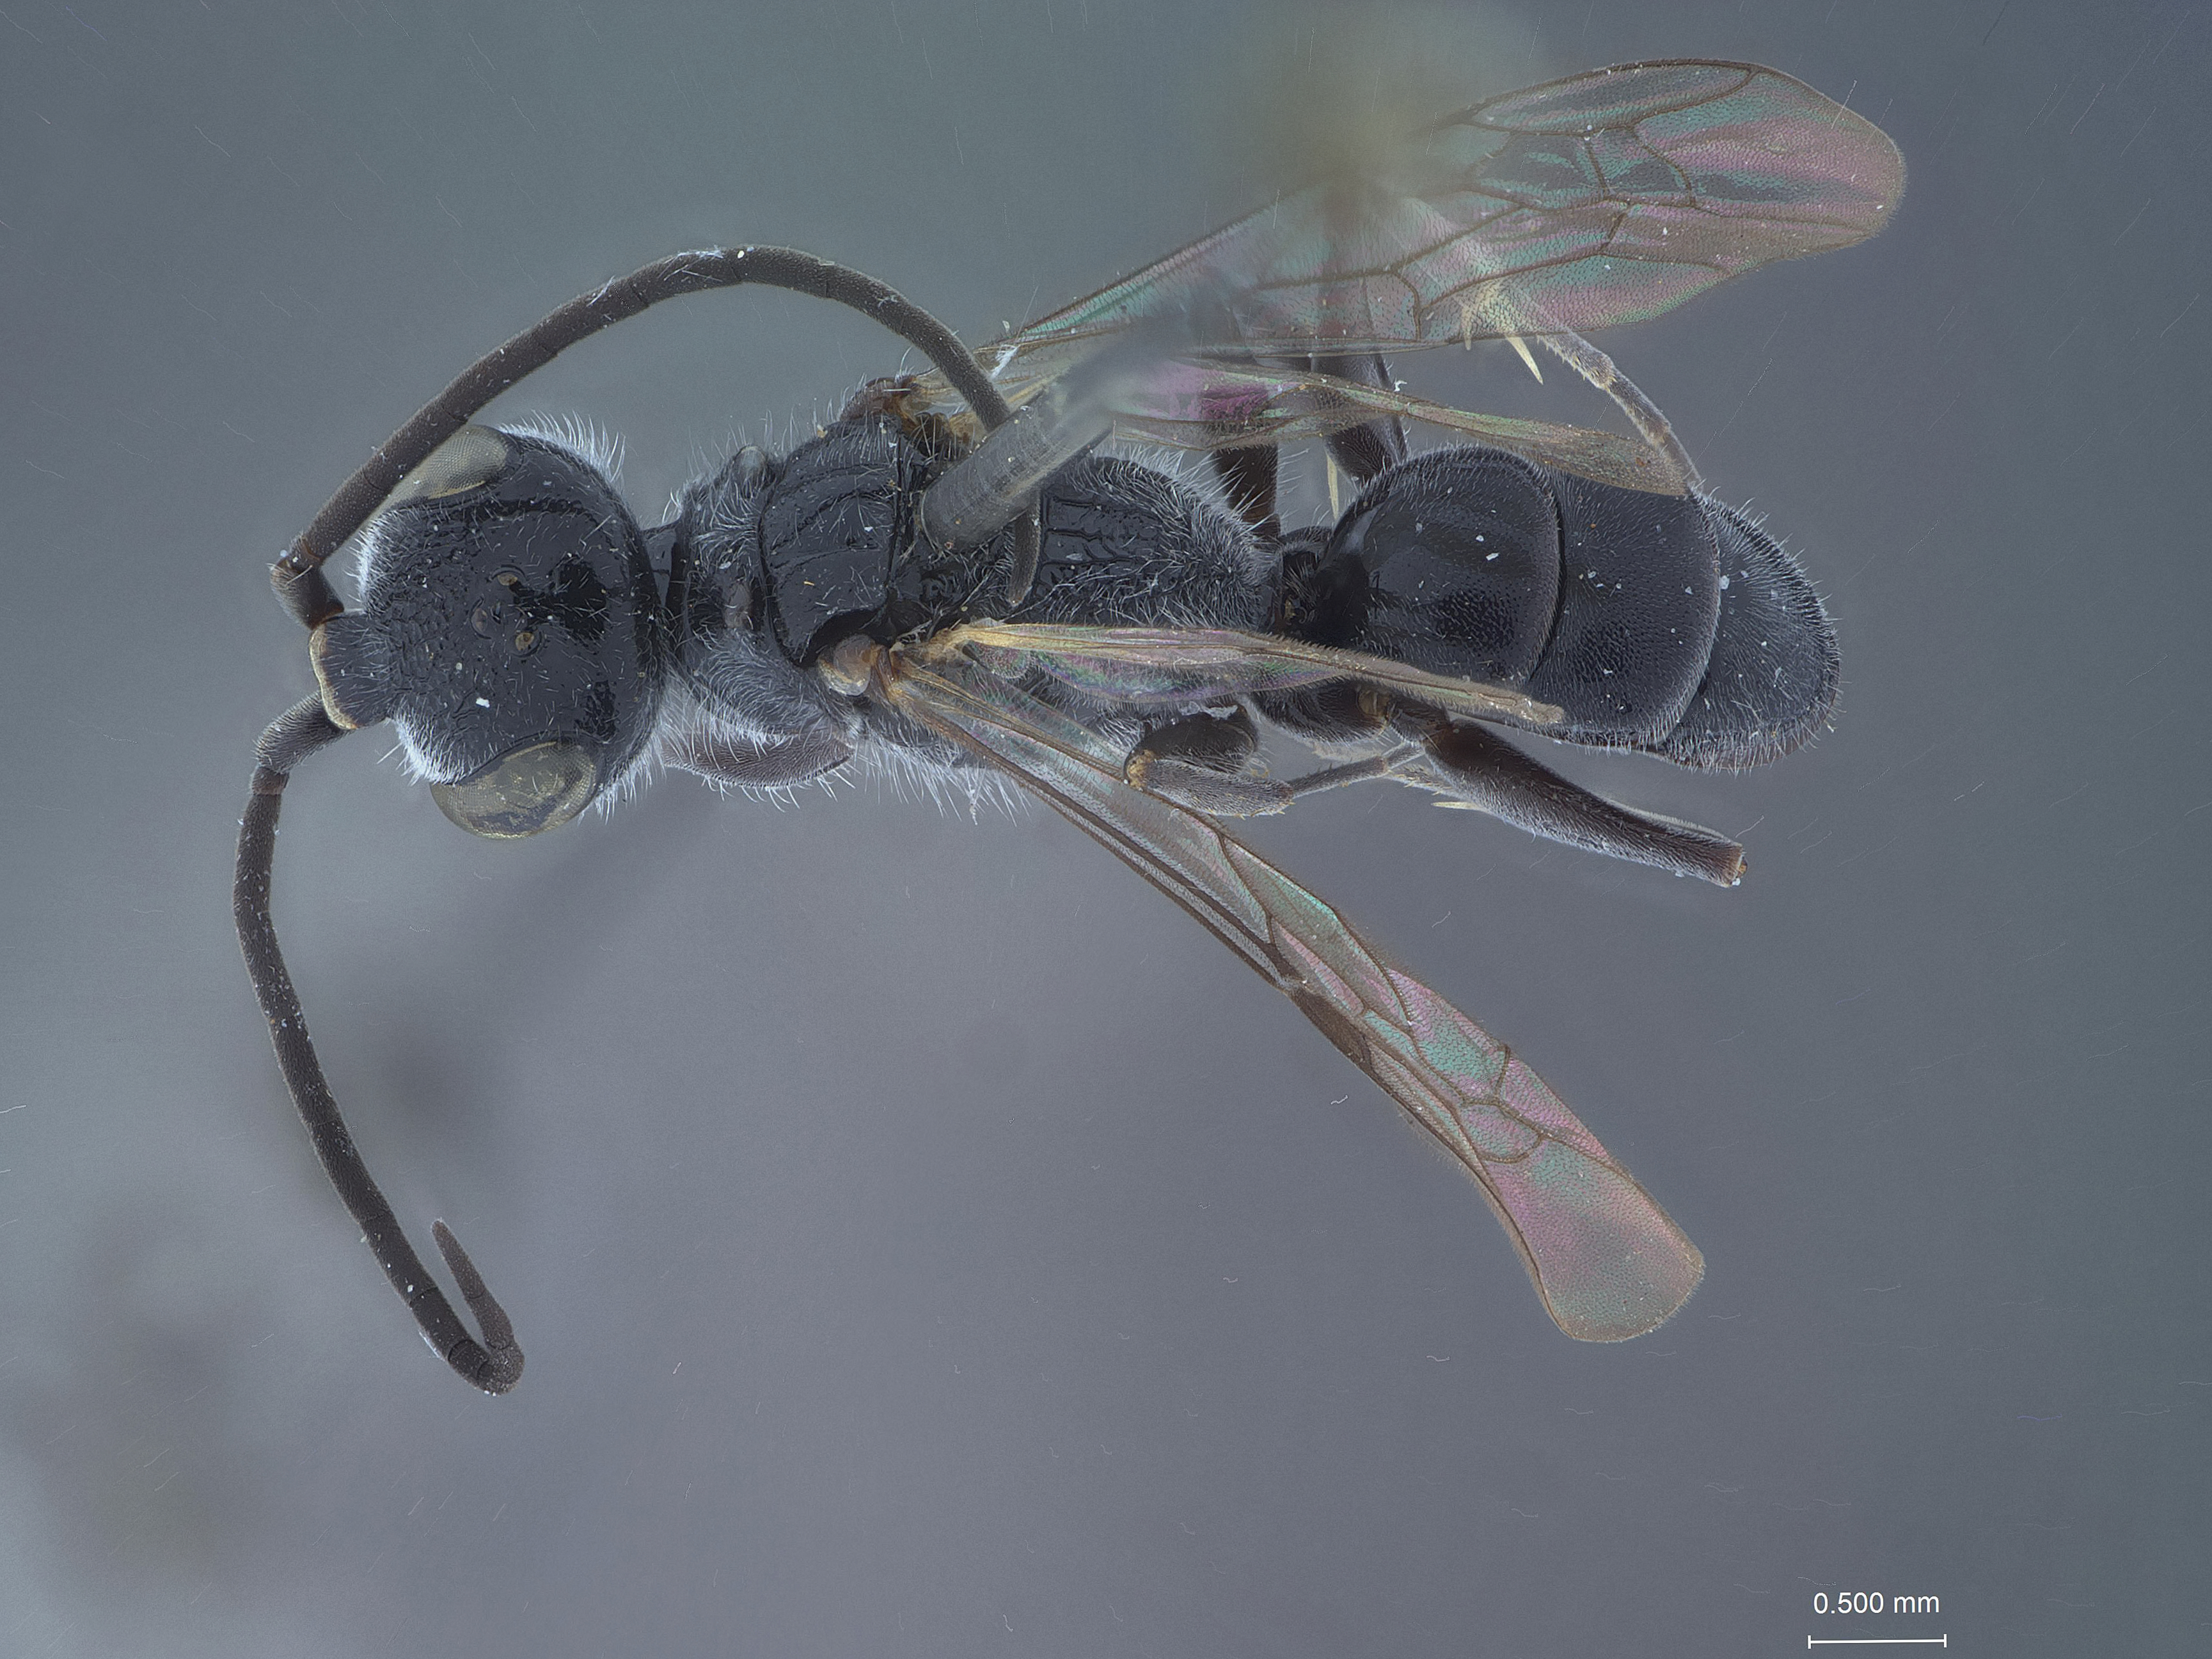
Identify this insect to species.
Dolichurus puliensis
